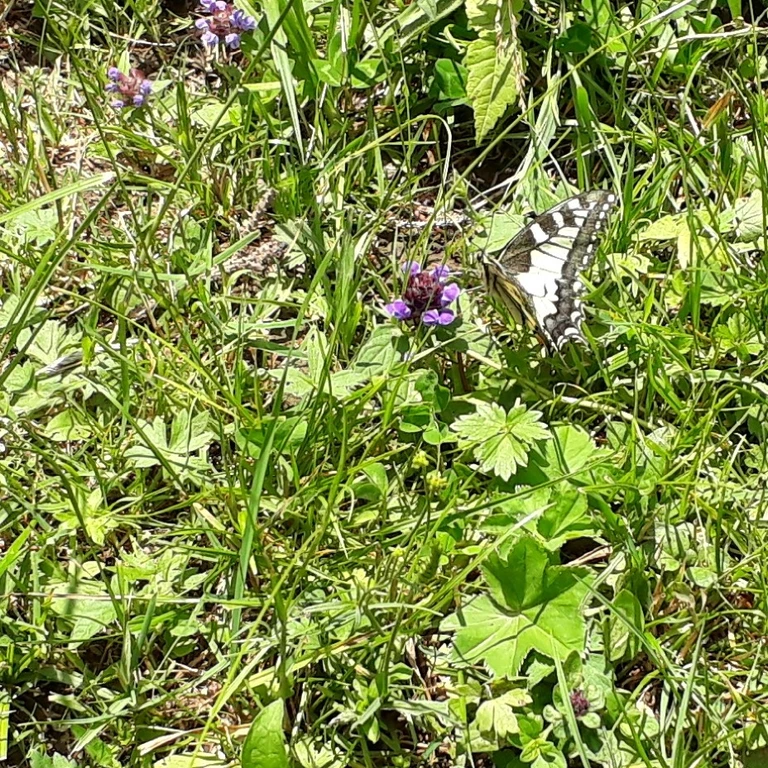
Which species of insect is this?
Papilio machaon
